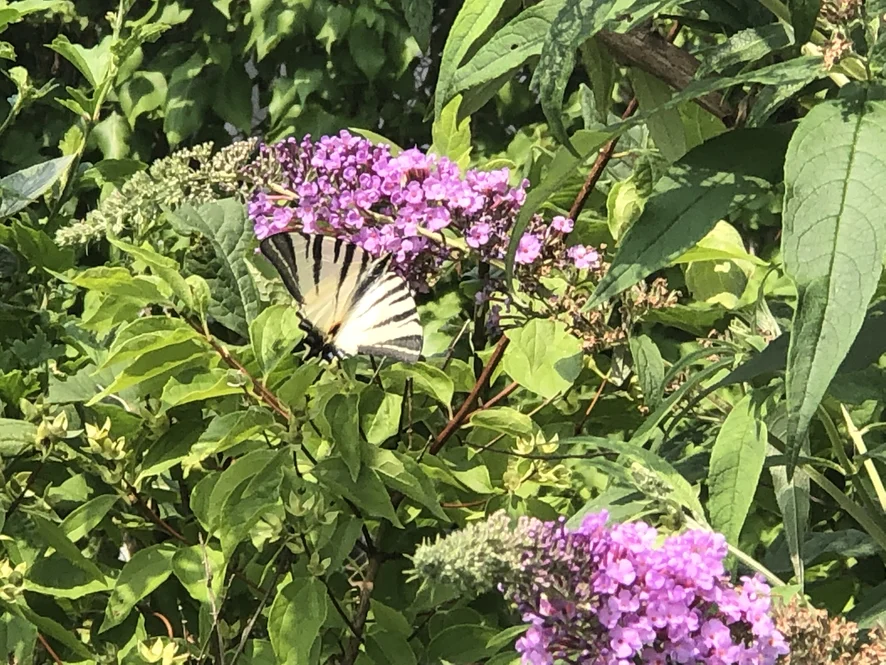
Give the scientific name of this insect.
Iphiclides podalirius
